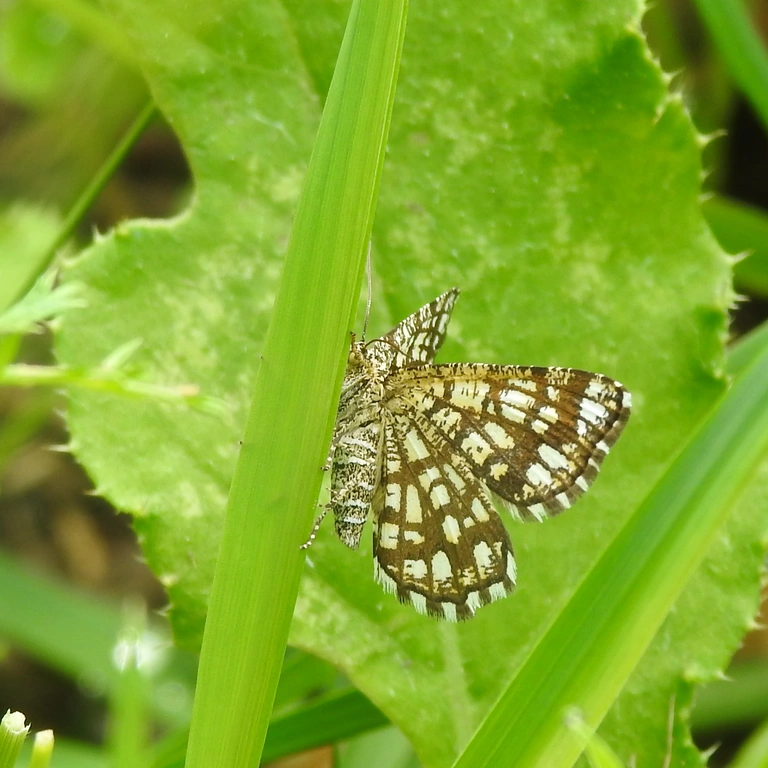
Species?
Chiasmia clathrata
